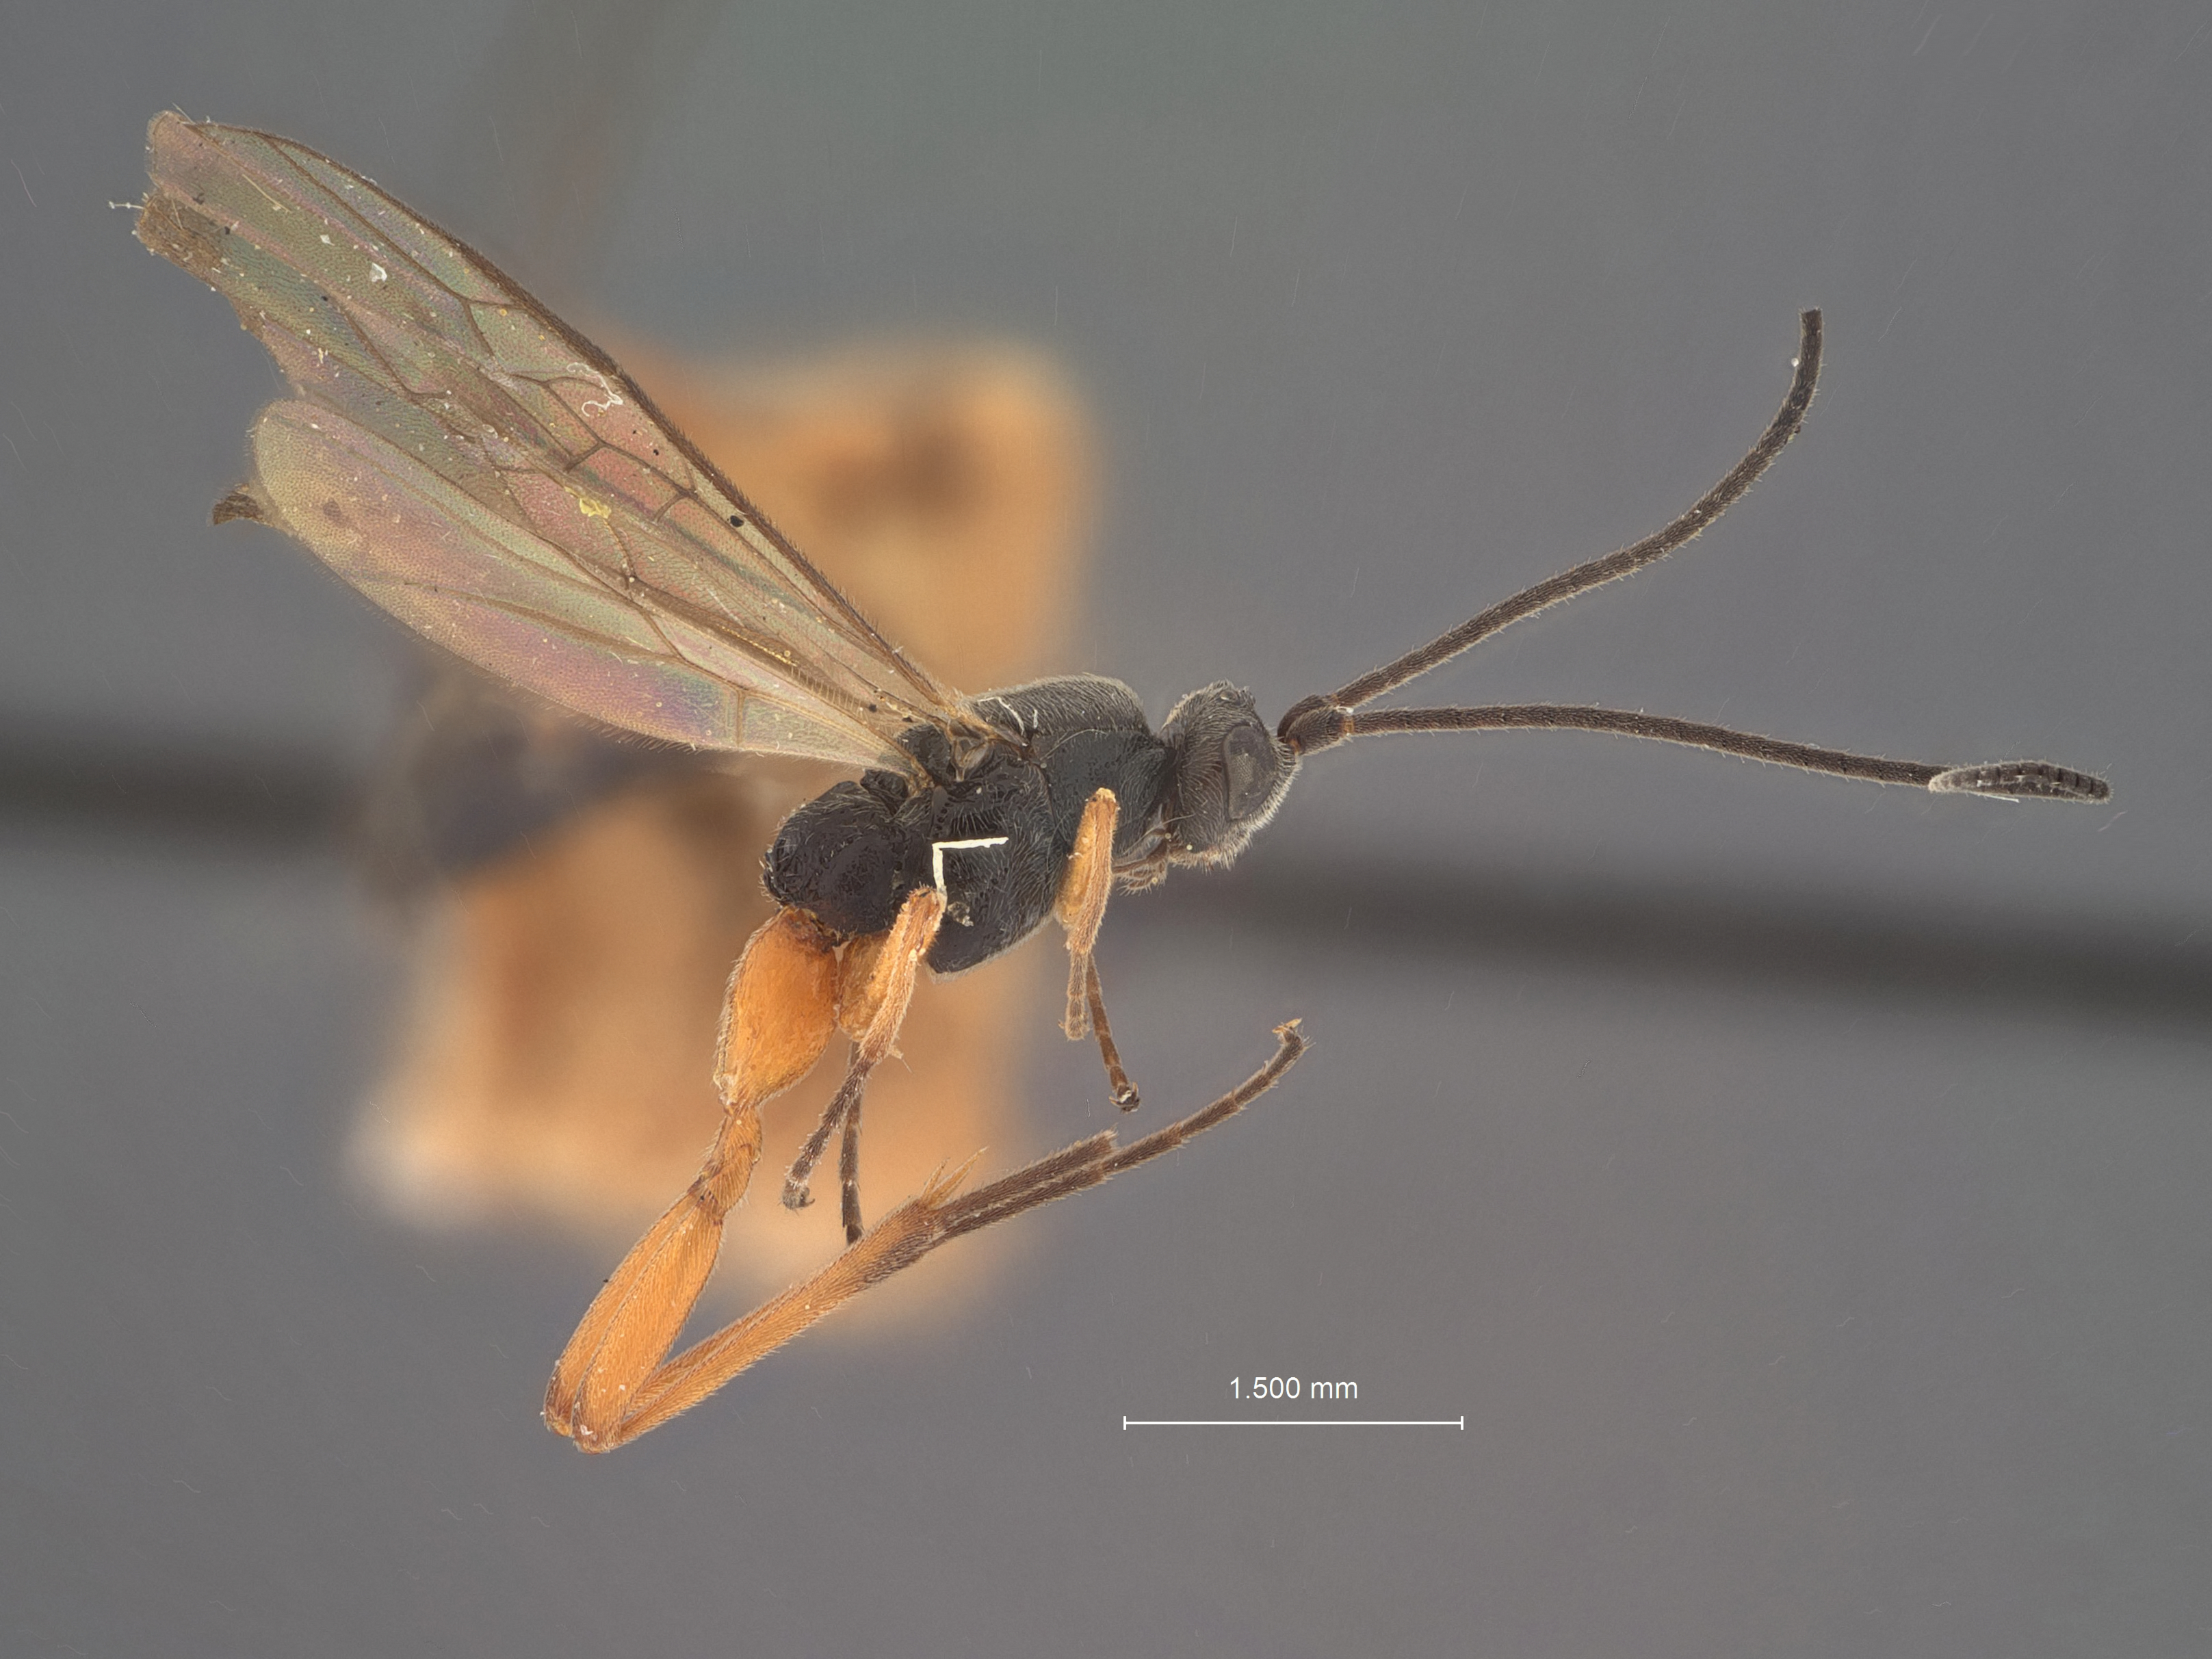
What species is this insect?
Orgilus simulator
